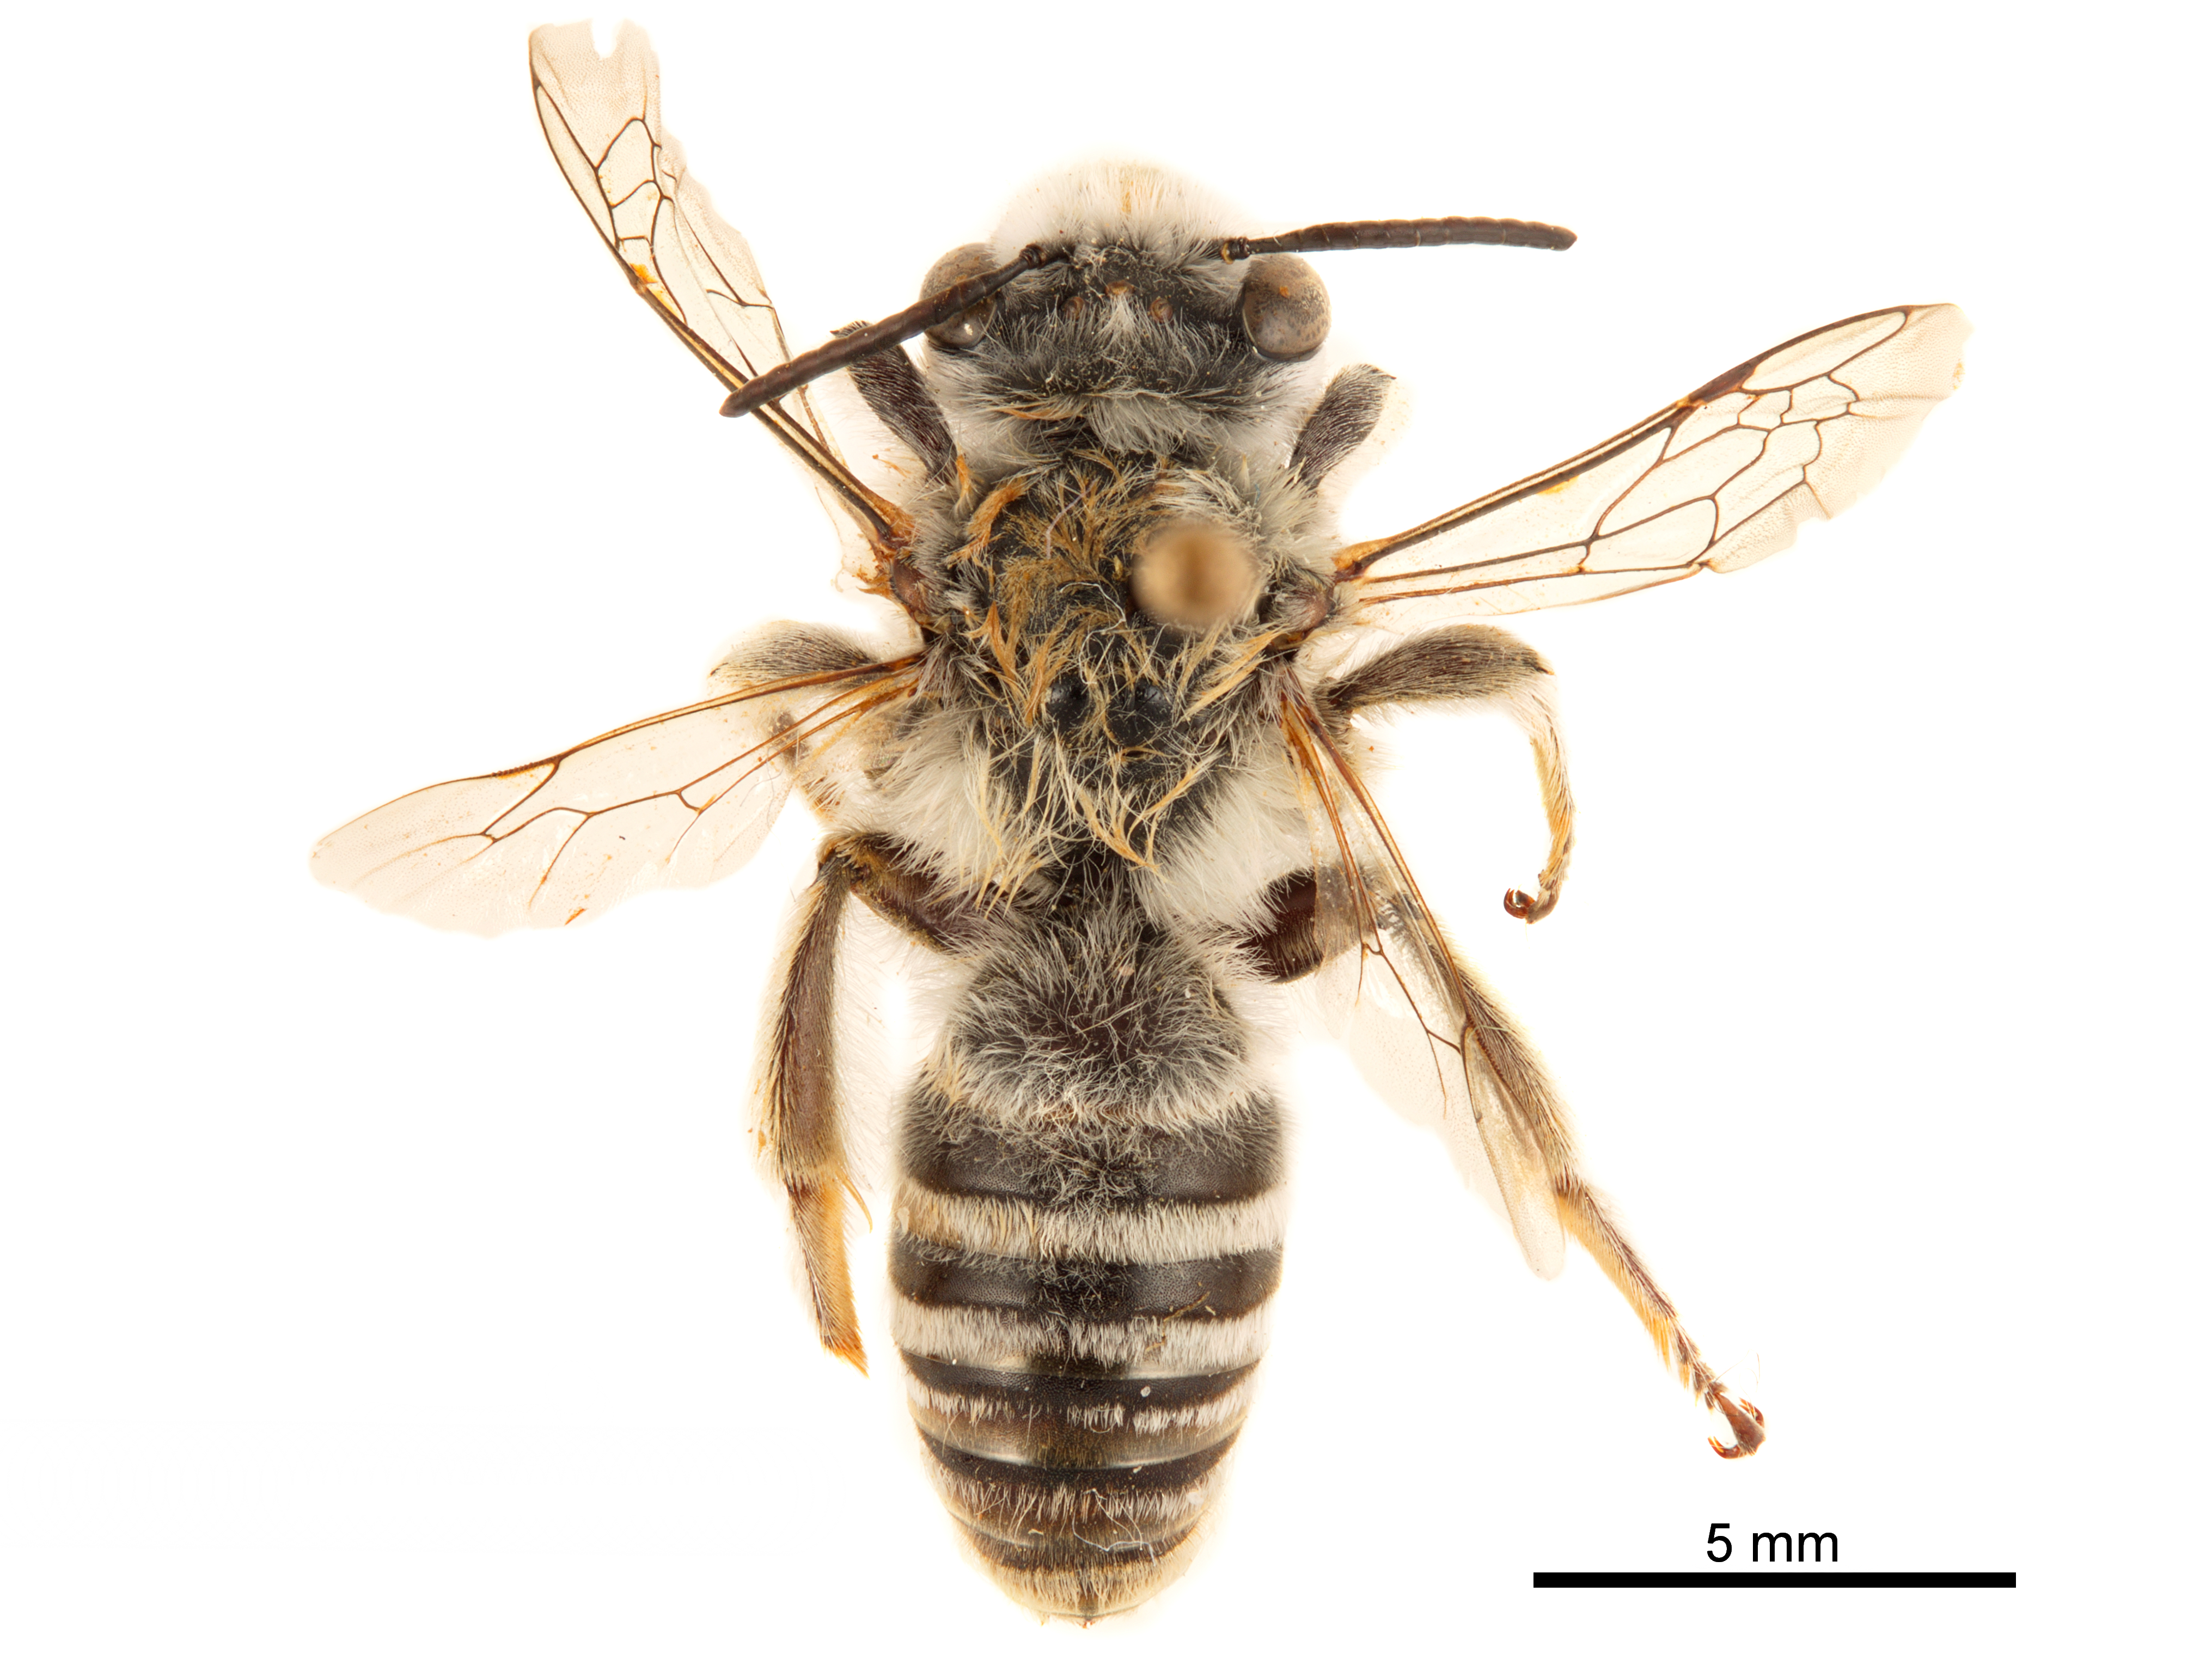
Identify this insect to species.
Megandrena enceliae
